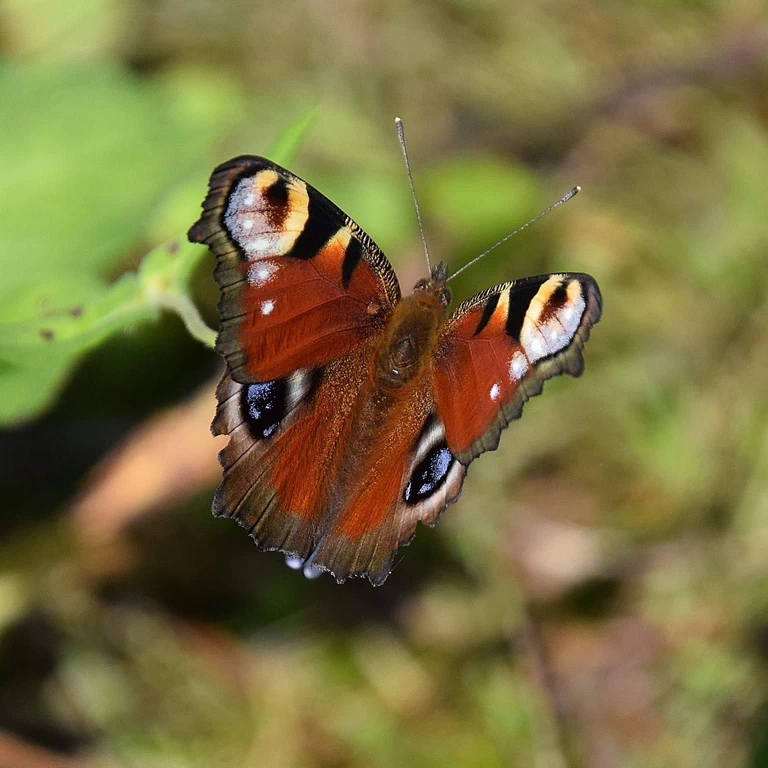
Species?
Aglais io
